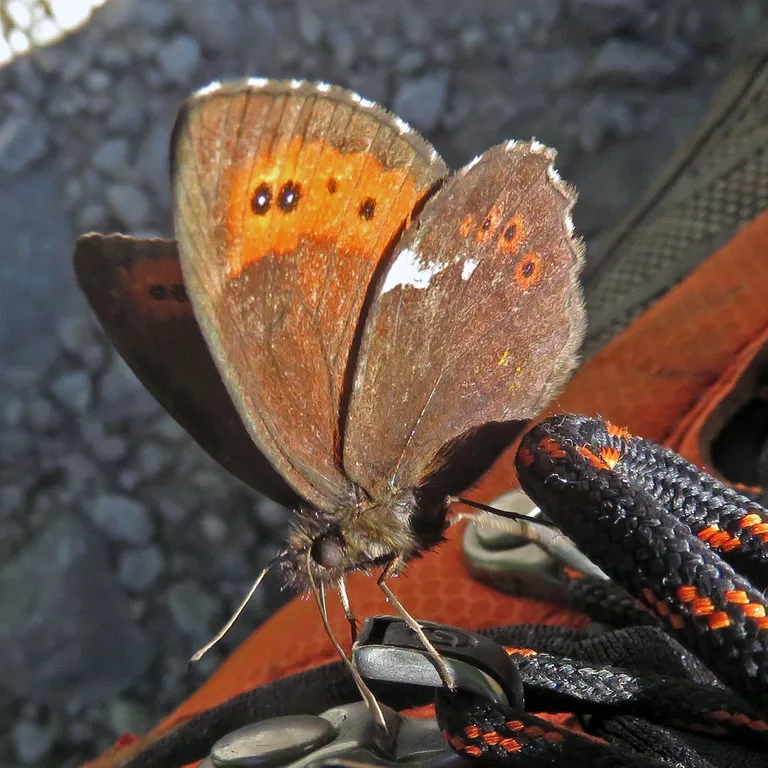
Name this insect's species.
Erebia ligea
